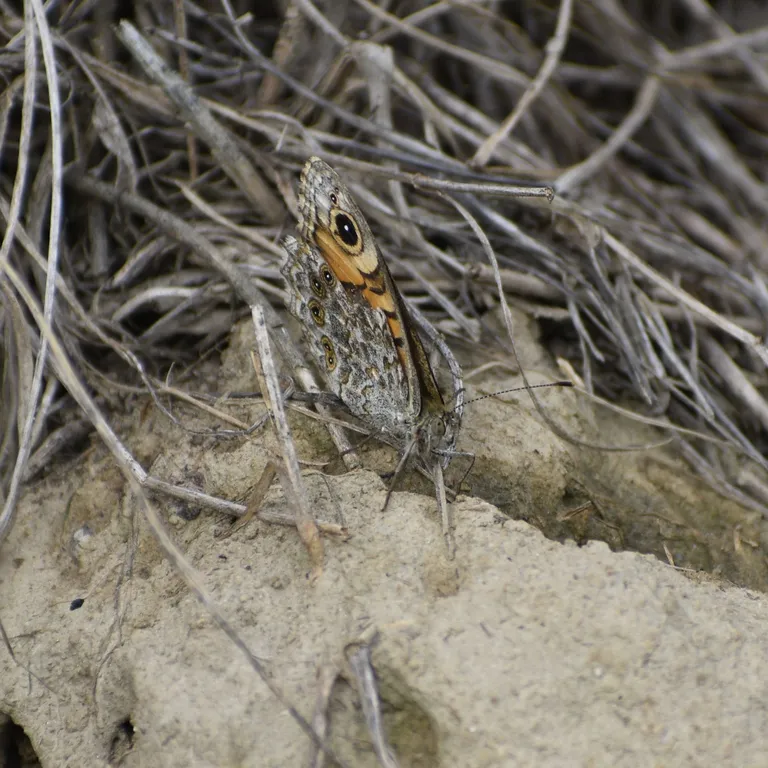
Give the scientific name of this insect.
Lasiommata megera (also Pararge megera)
